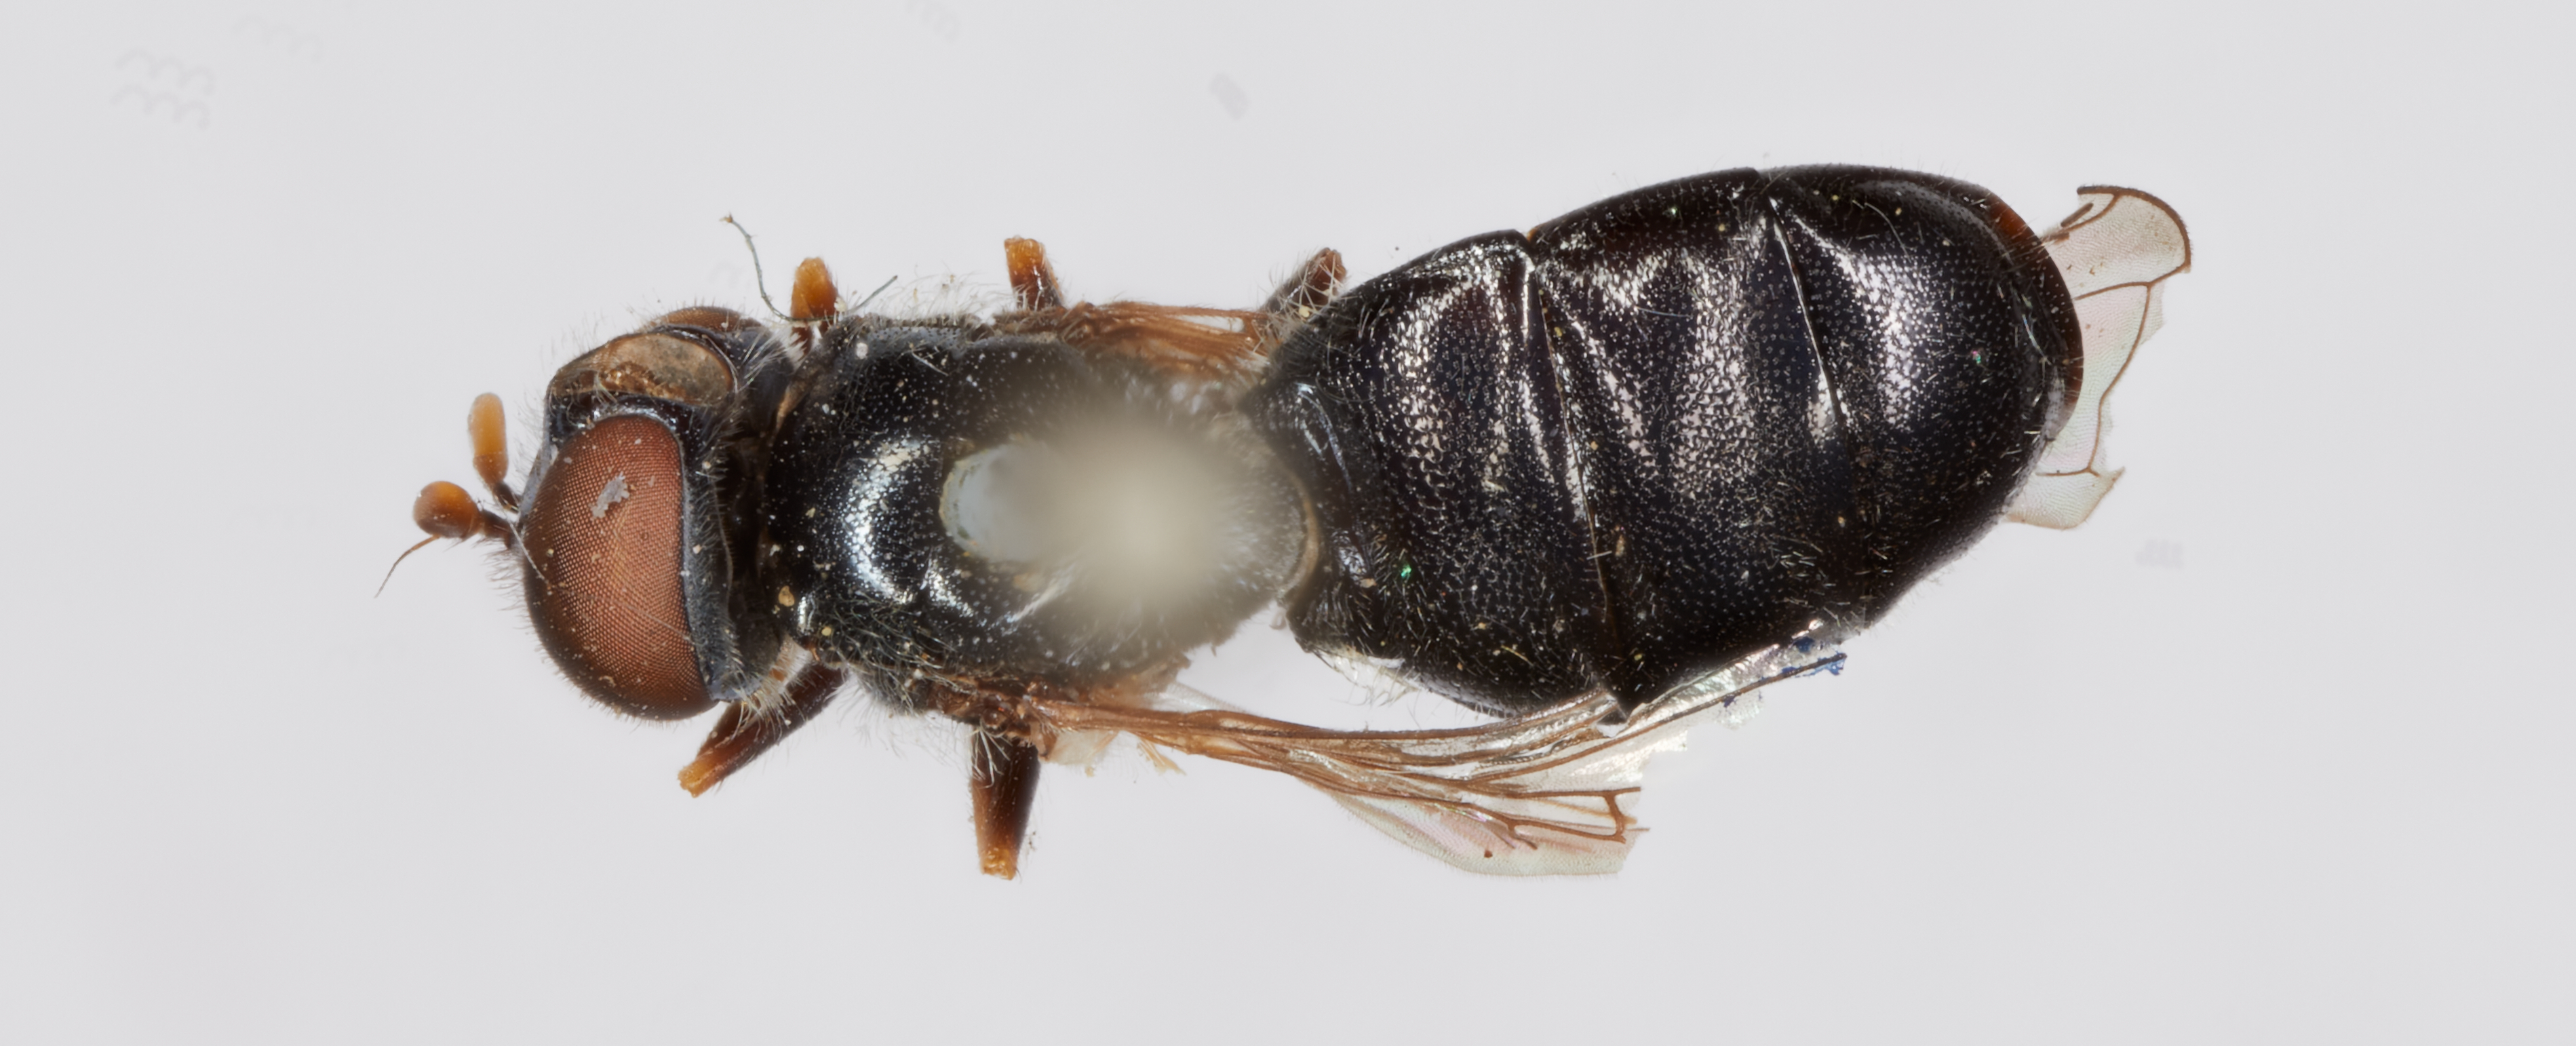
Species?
Pipiza pistacoides
